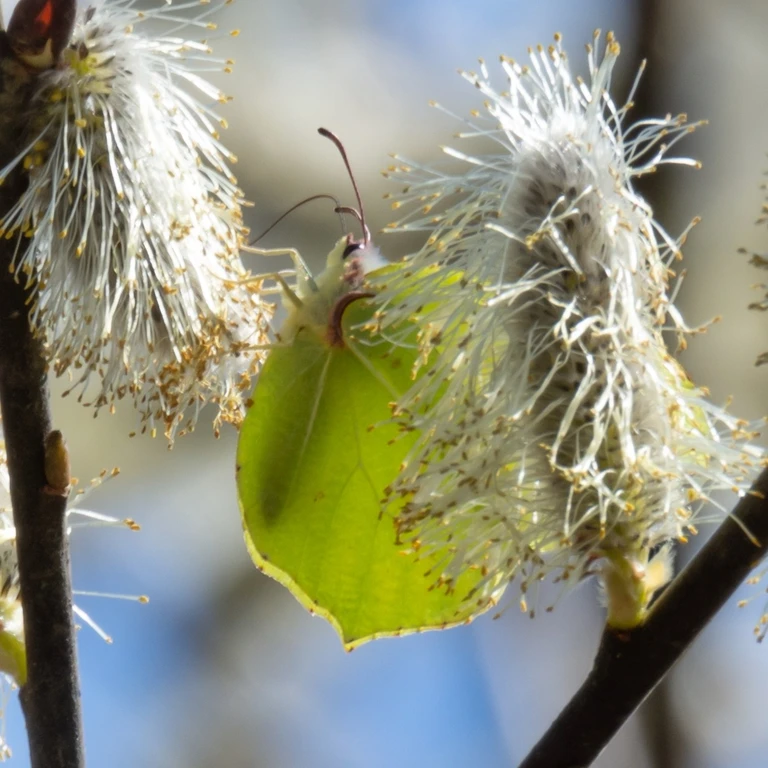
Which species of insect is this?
Gonepteryx rhamni
